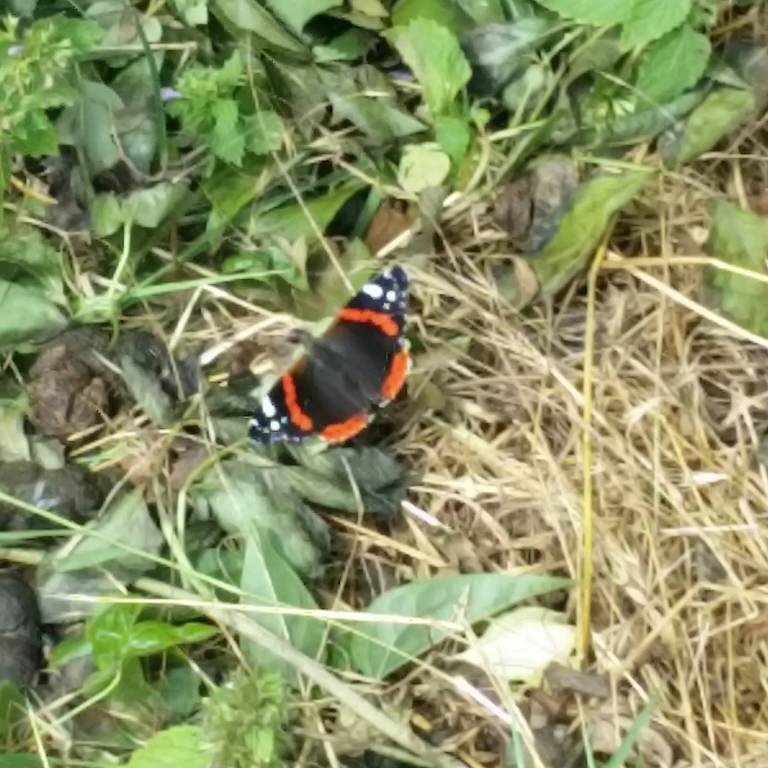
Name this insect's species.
Vanessa atalanta
